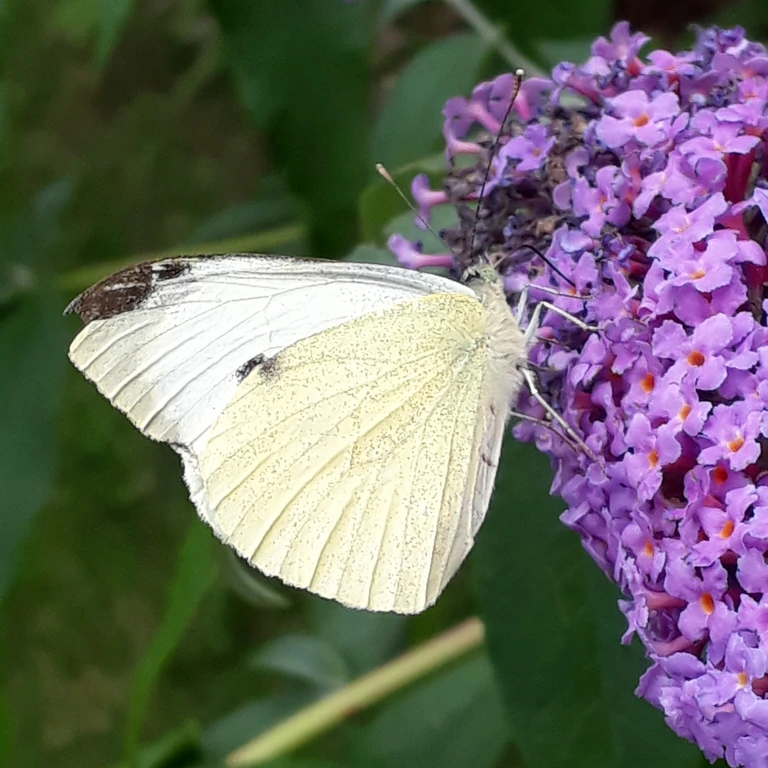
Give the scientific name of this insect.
Pieris brassicae
